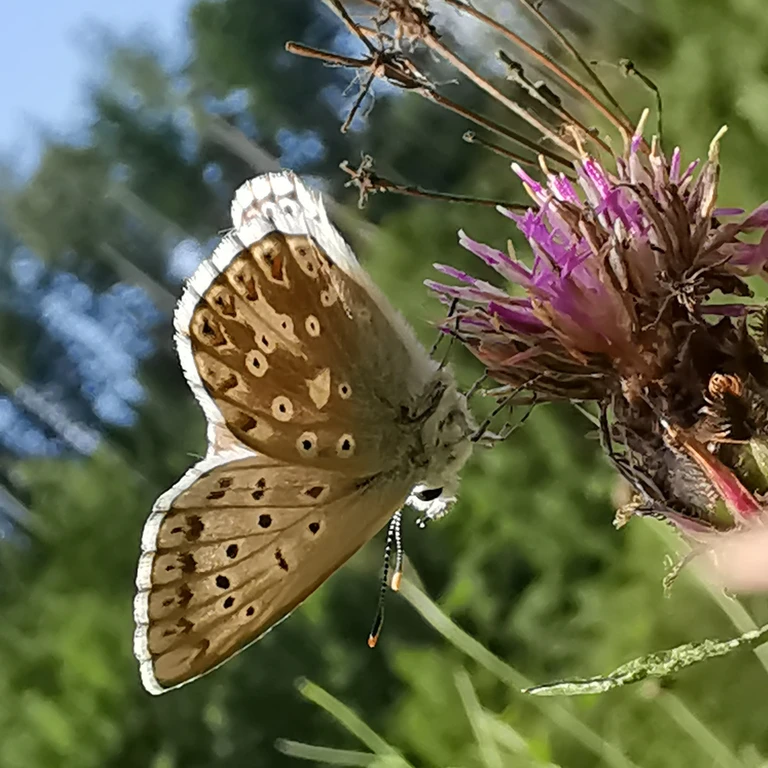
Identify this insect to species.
Lysandra coridon
